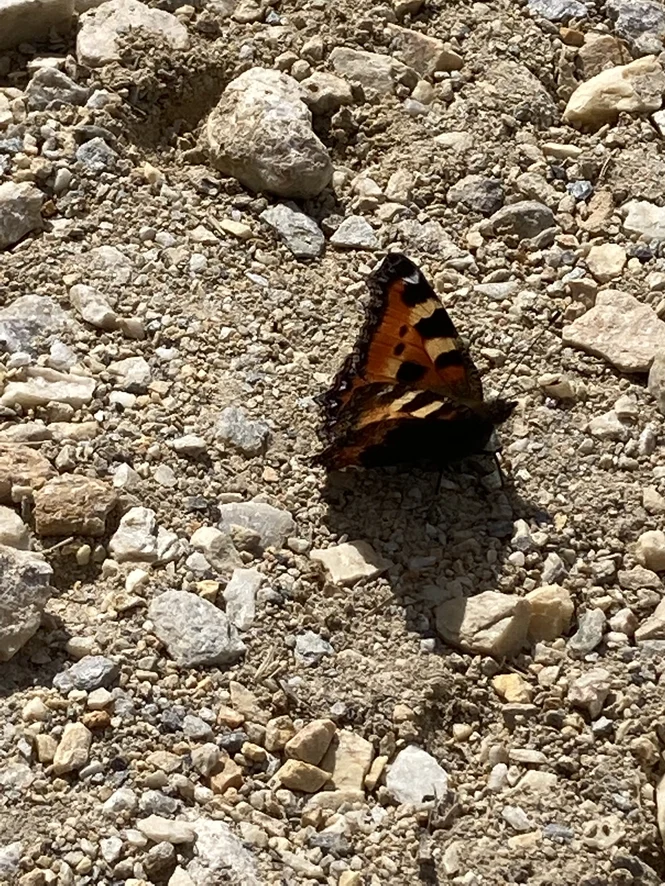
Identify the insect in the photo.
Aglais urticae
